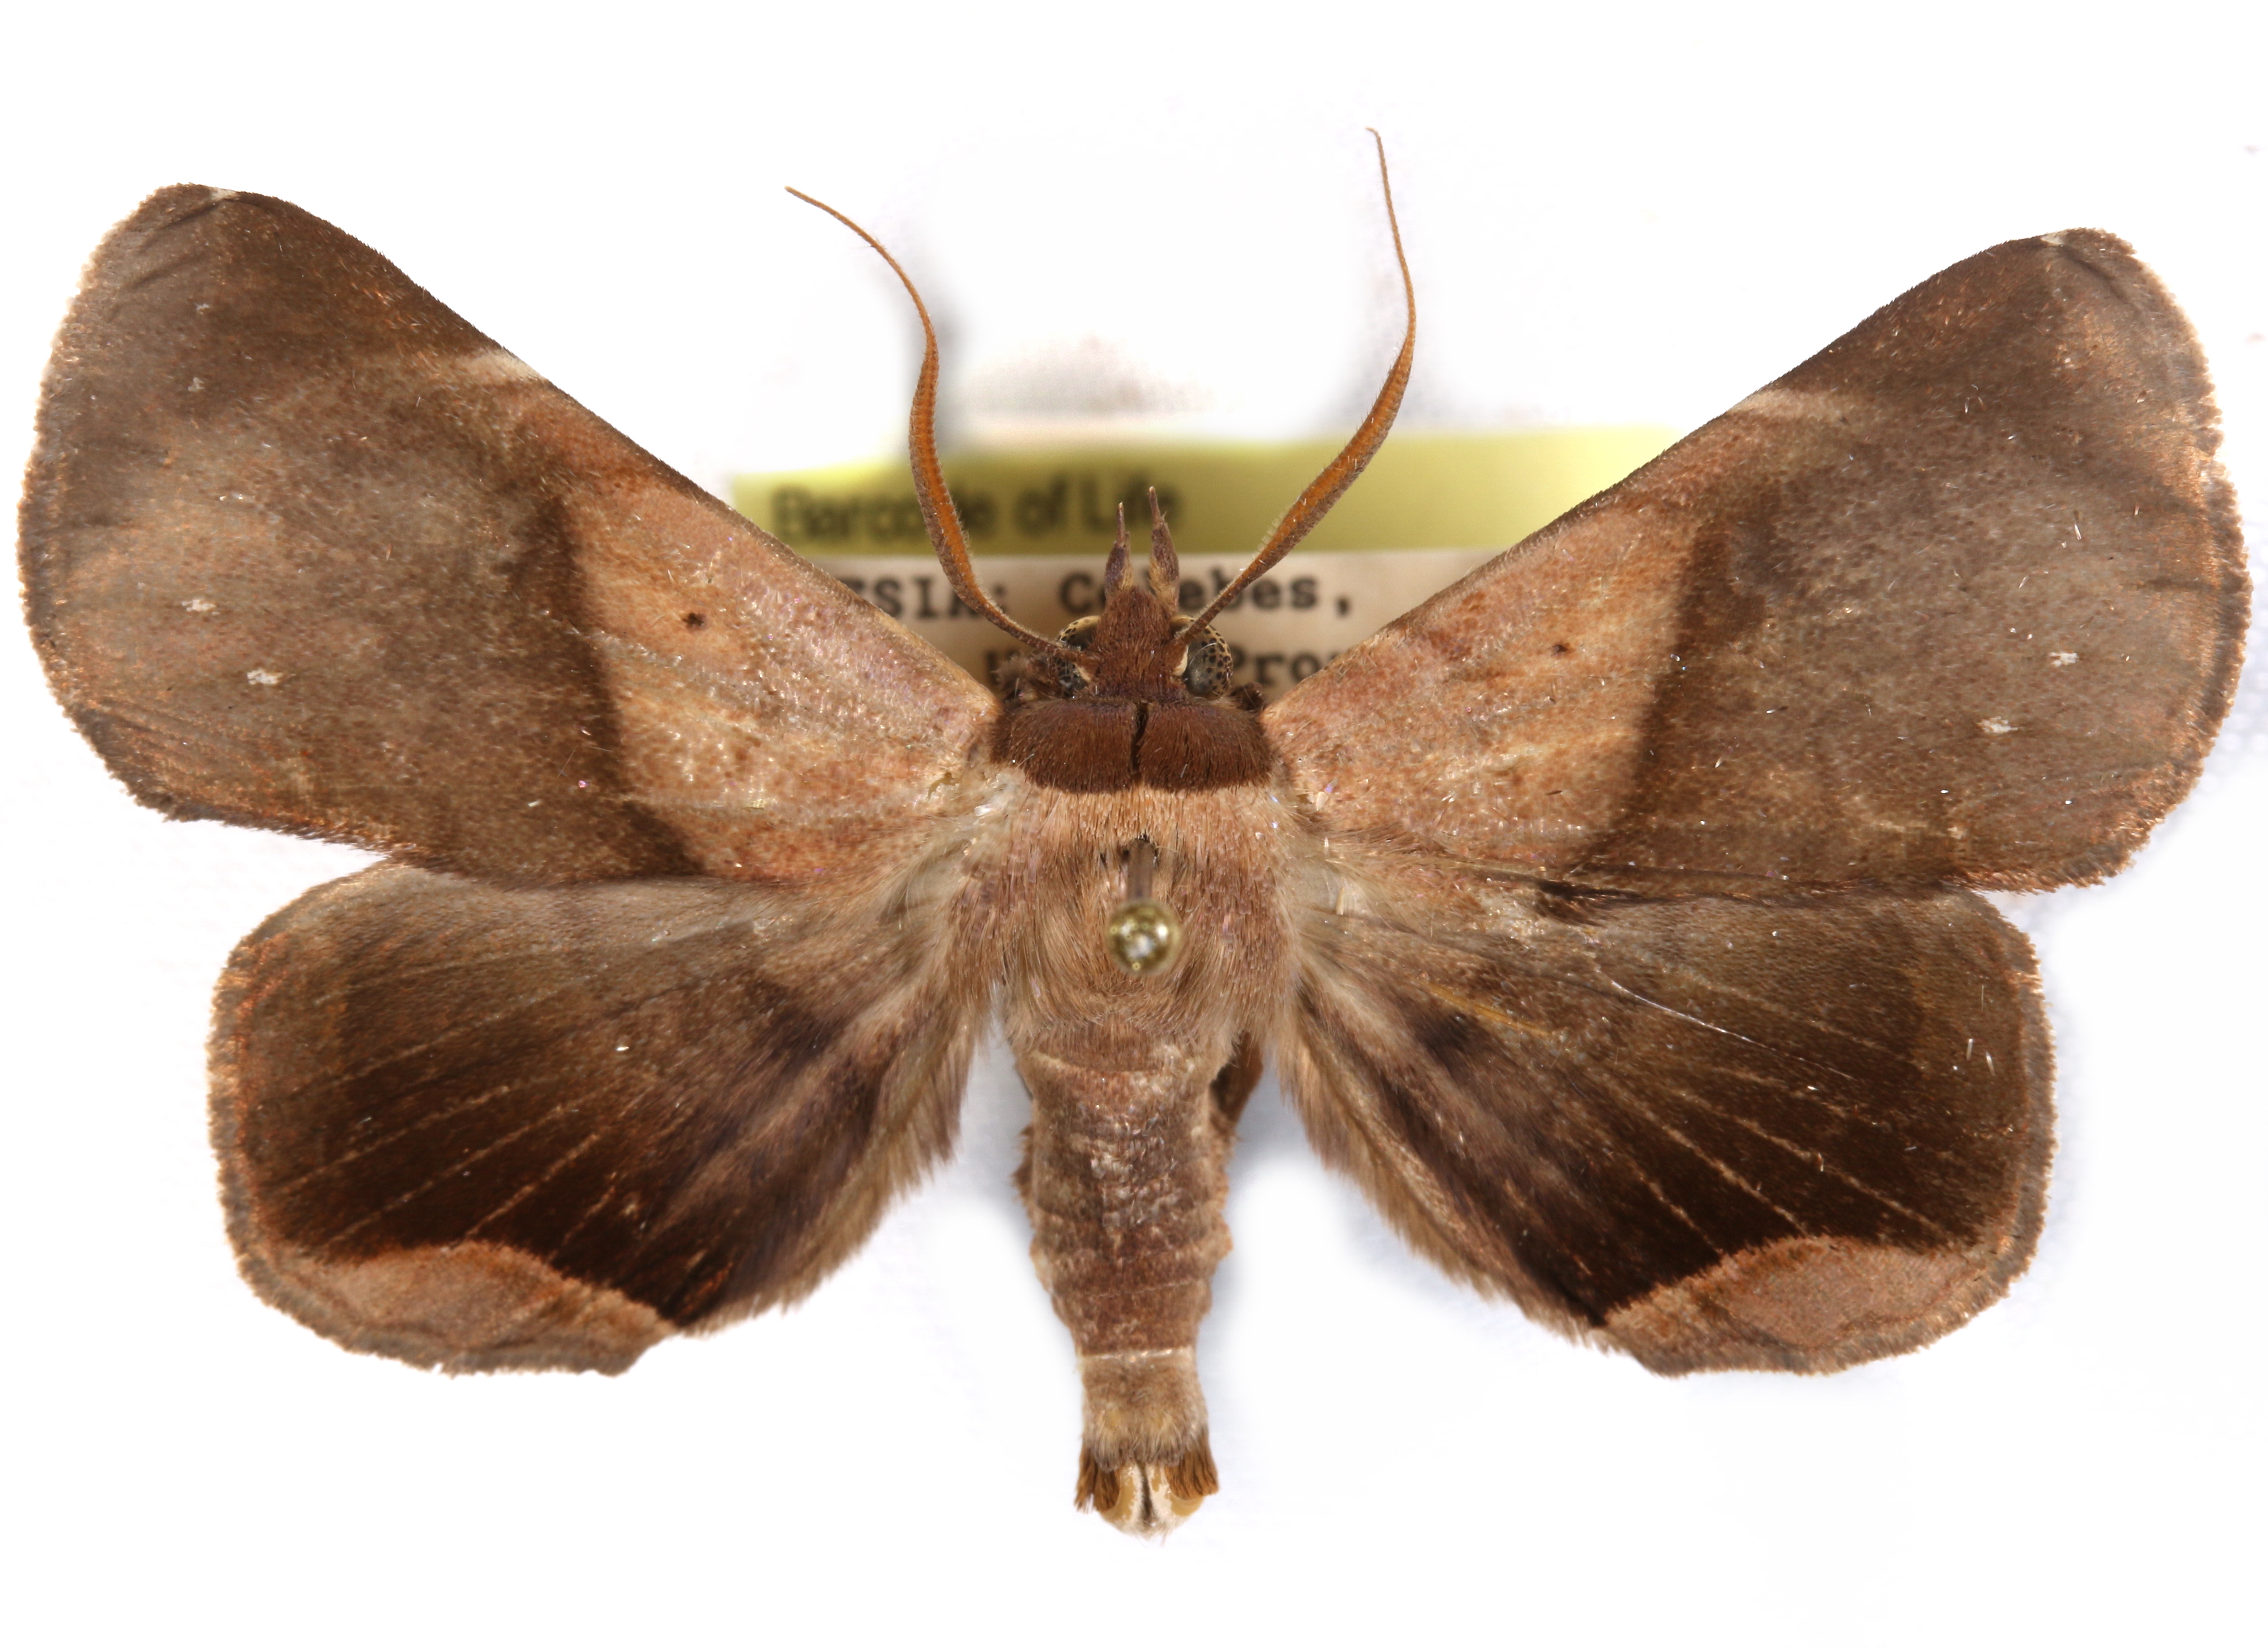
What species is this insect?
Psimada quadripennis
